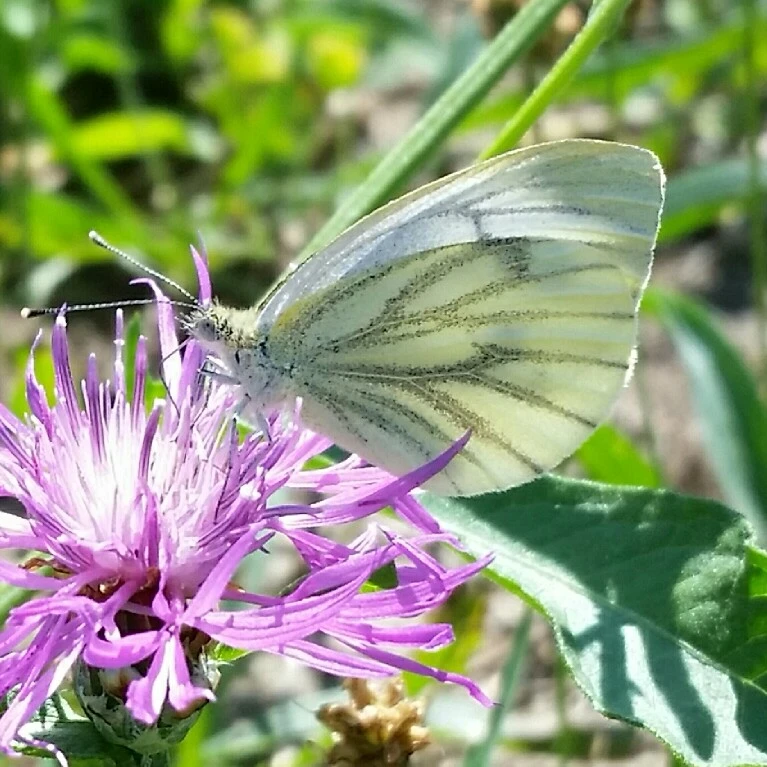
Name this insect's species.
Pieris napi
